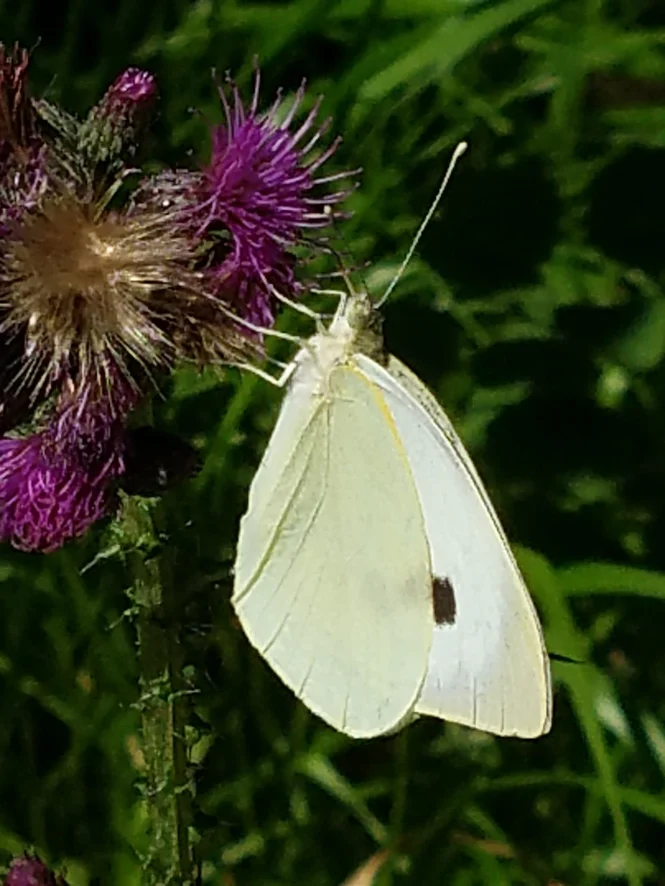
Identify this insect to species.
Pieris brassicae
